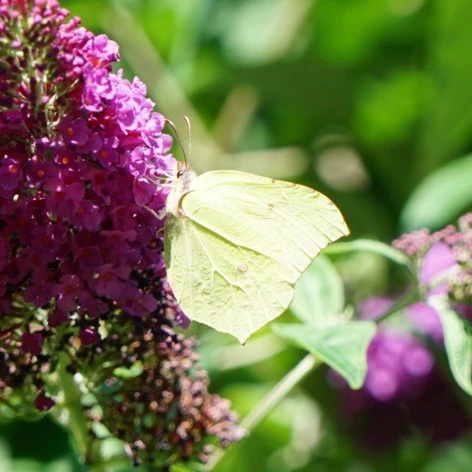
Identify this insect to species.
Gonepteryx rhamni
